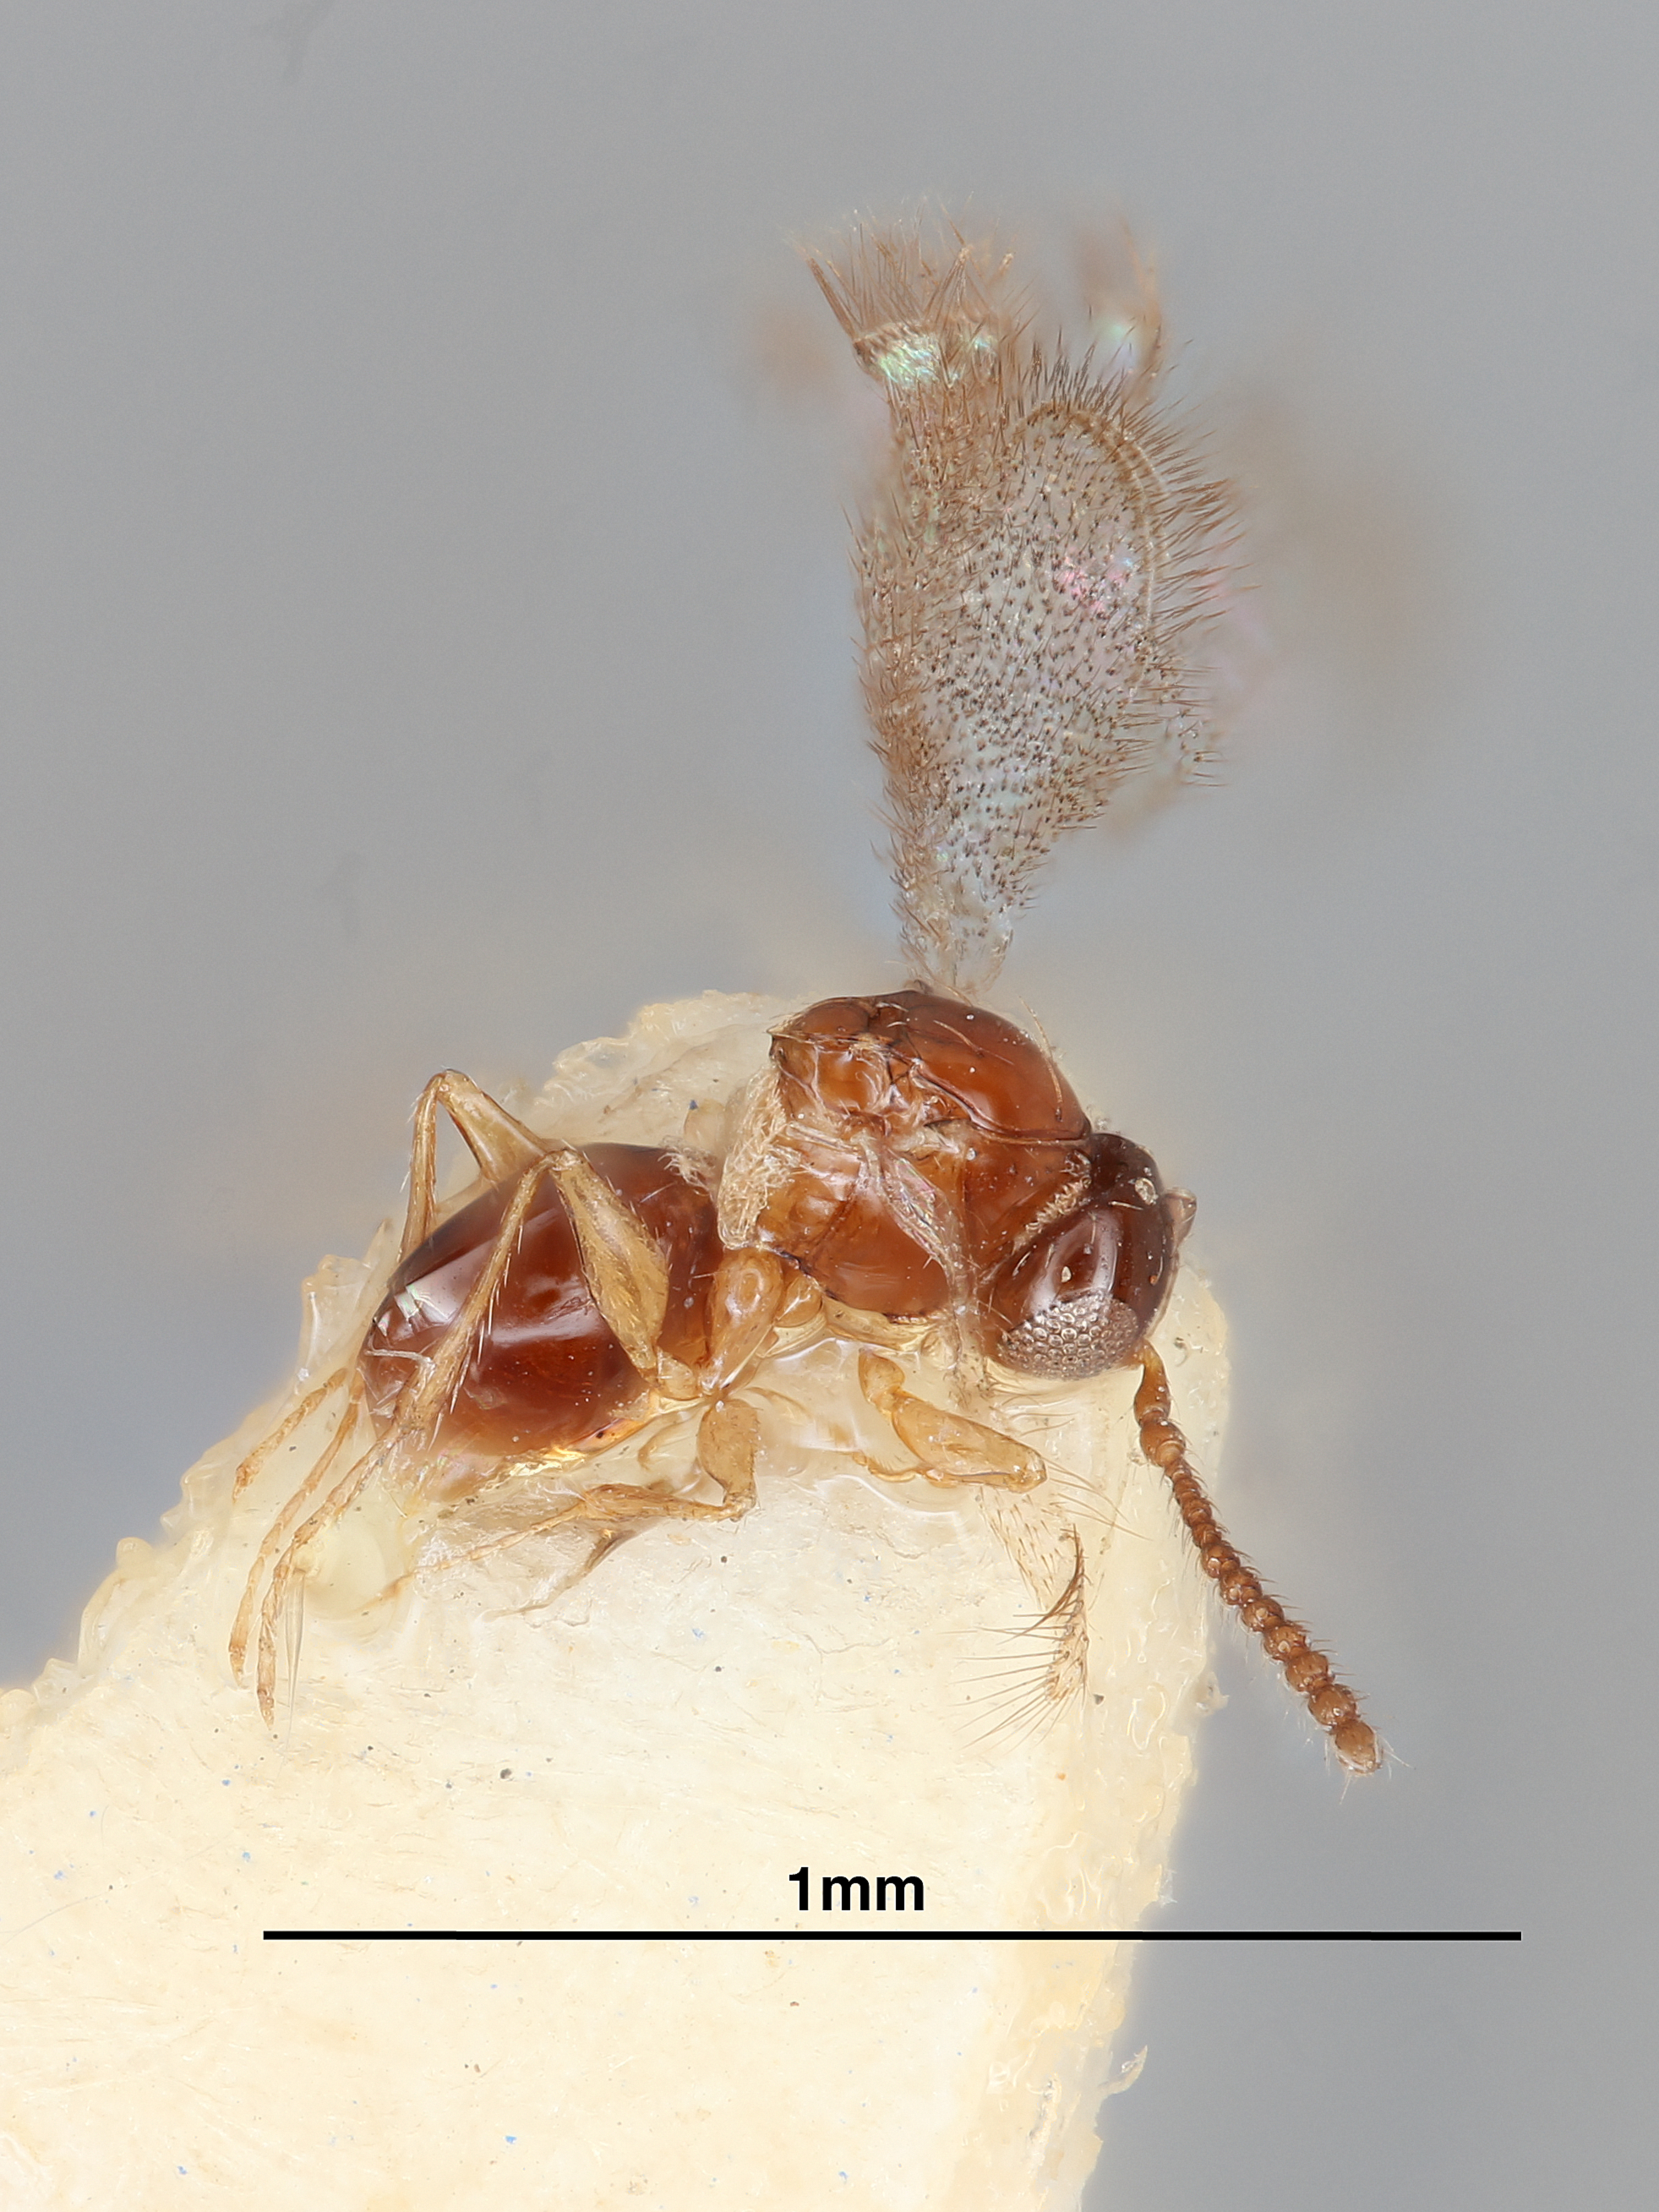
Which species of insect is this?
Emargo eciton
